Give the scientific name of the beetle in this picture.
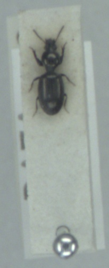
Dyschirius tristis
